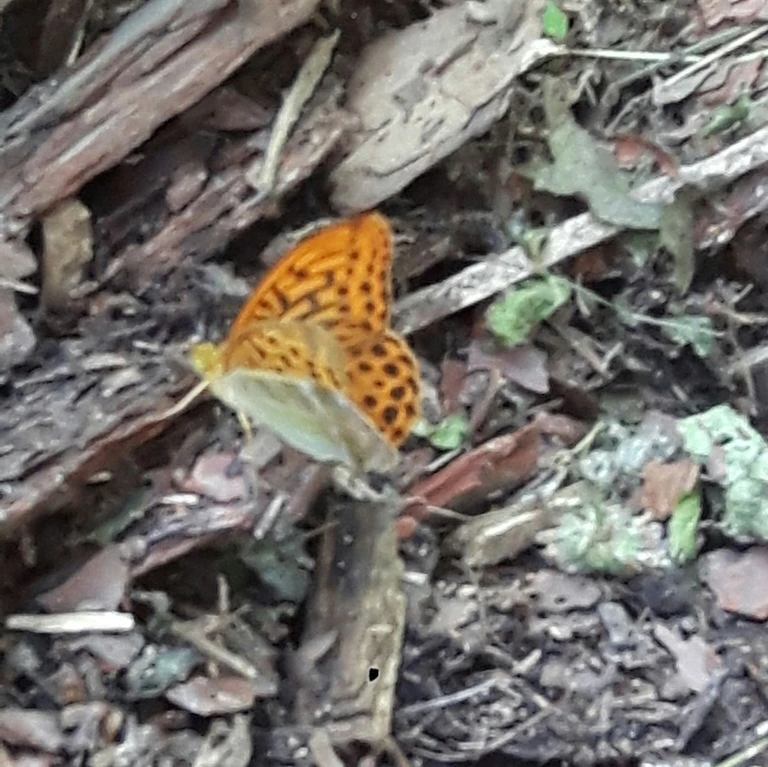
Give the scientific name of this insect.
Argynnis paphia
